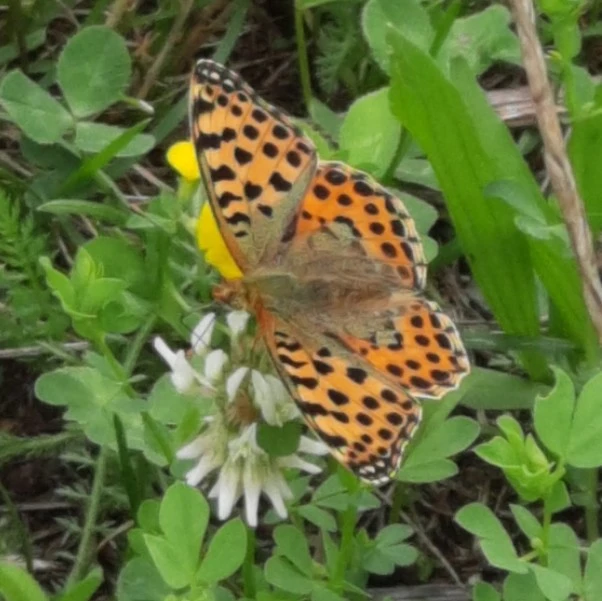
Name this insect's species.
Issoria lathonia
